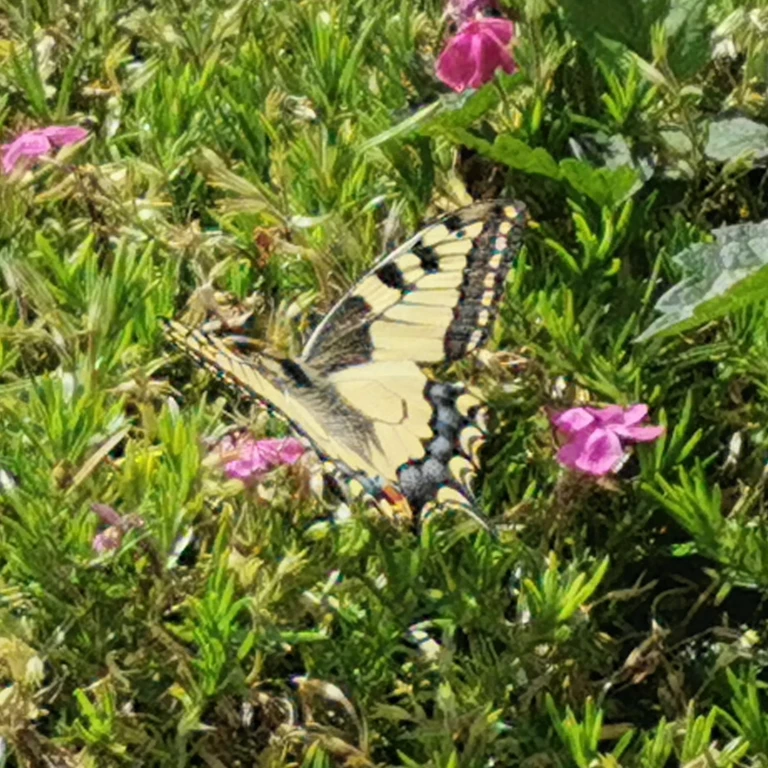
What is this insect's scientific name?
Papilio machaon
